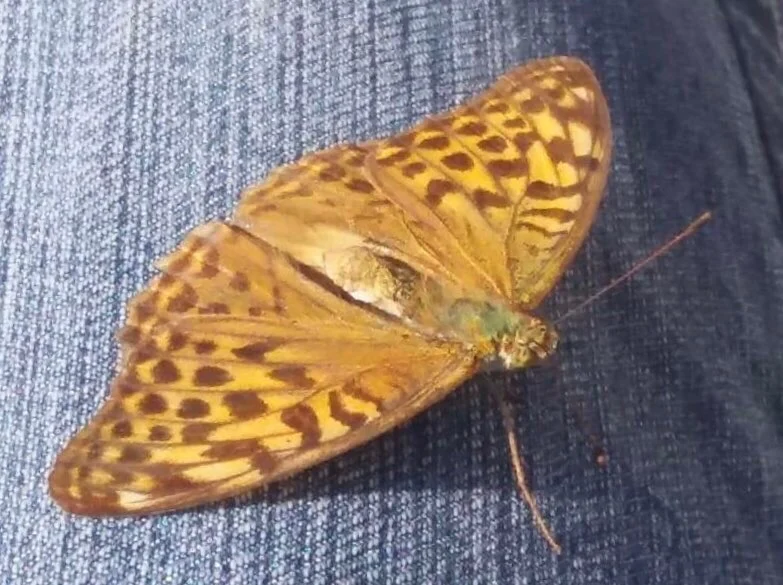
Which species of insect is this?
Argynnis paphia
